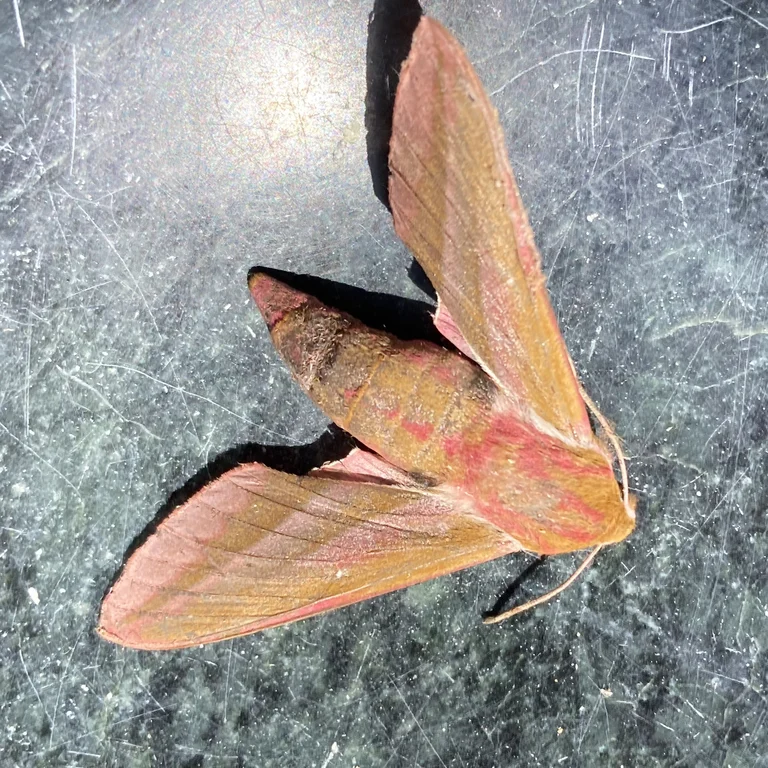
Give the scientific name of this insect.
Deilephila elpenor
